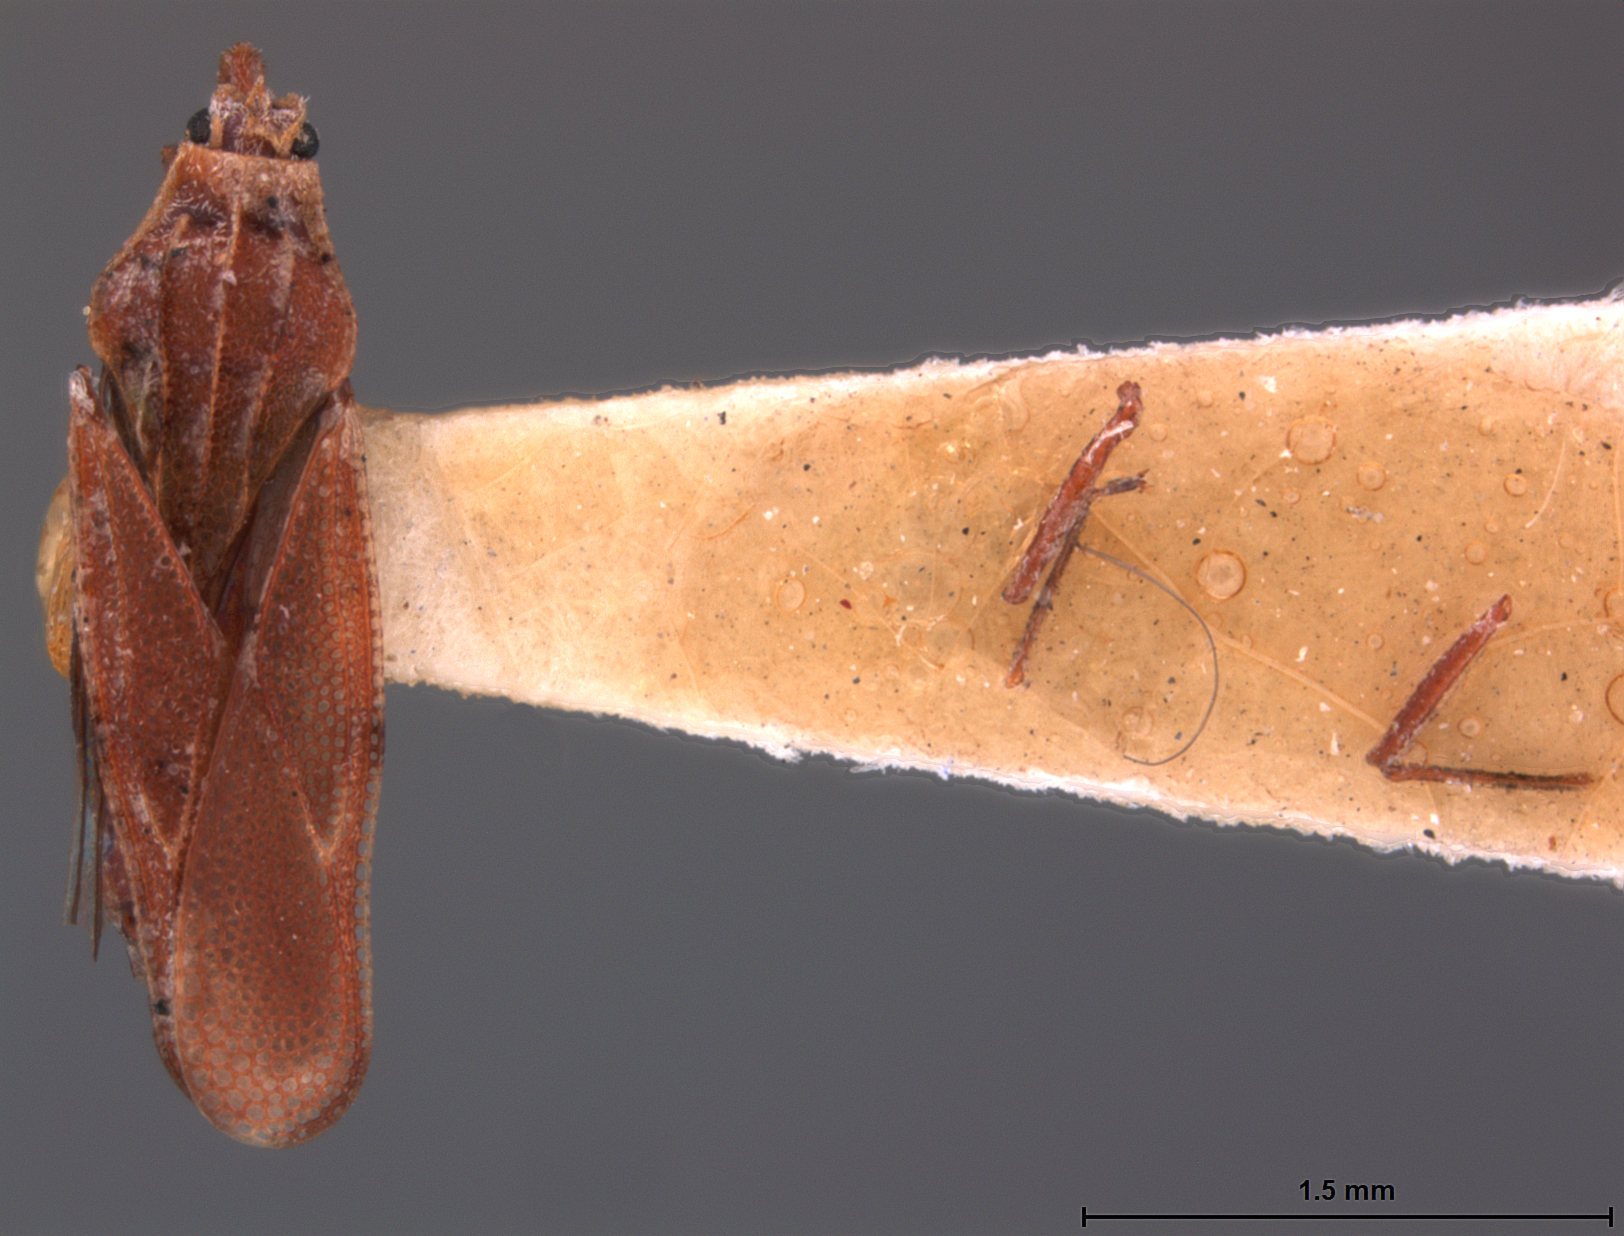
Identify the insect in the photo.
Perissonemia tasmaniac
